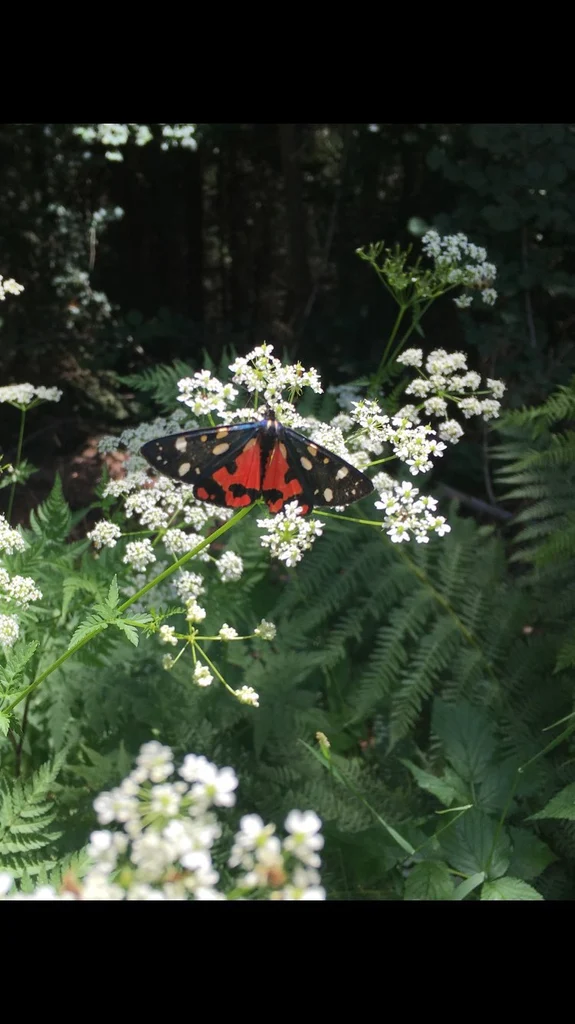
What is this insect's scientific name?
Callimorpha dominula
